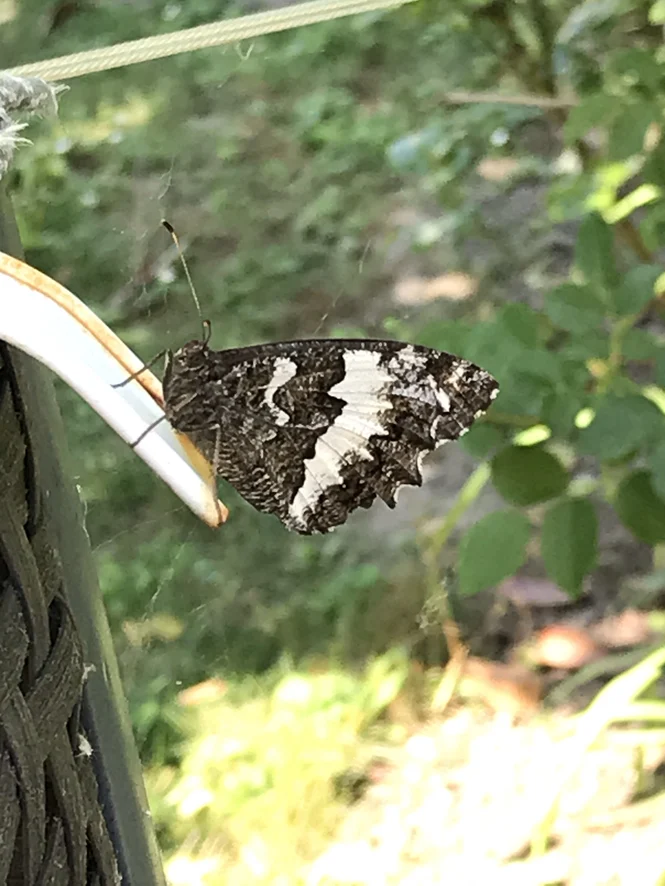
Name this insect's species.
Brintesia circe
